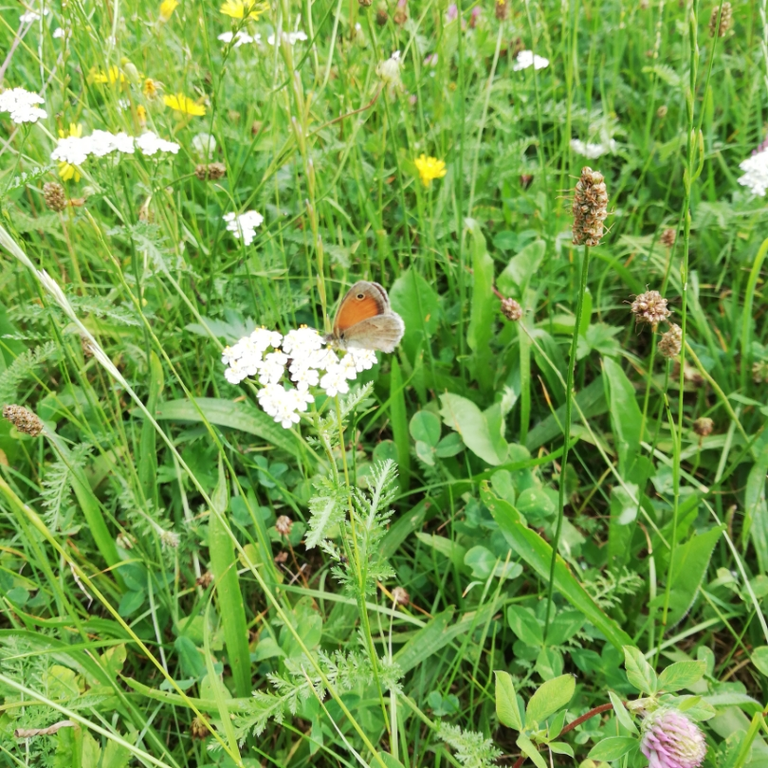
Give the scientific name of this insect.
Coenonympha pamphilus
